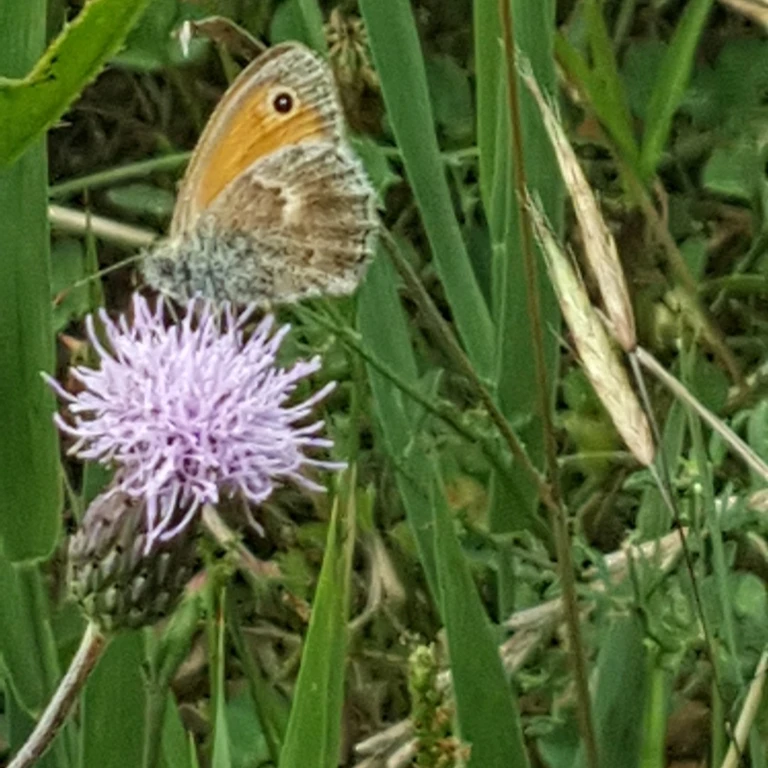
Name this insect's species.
Coenonympha pamphilus
